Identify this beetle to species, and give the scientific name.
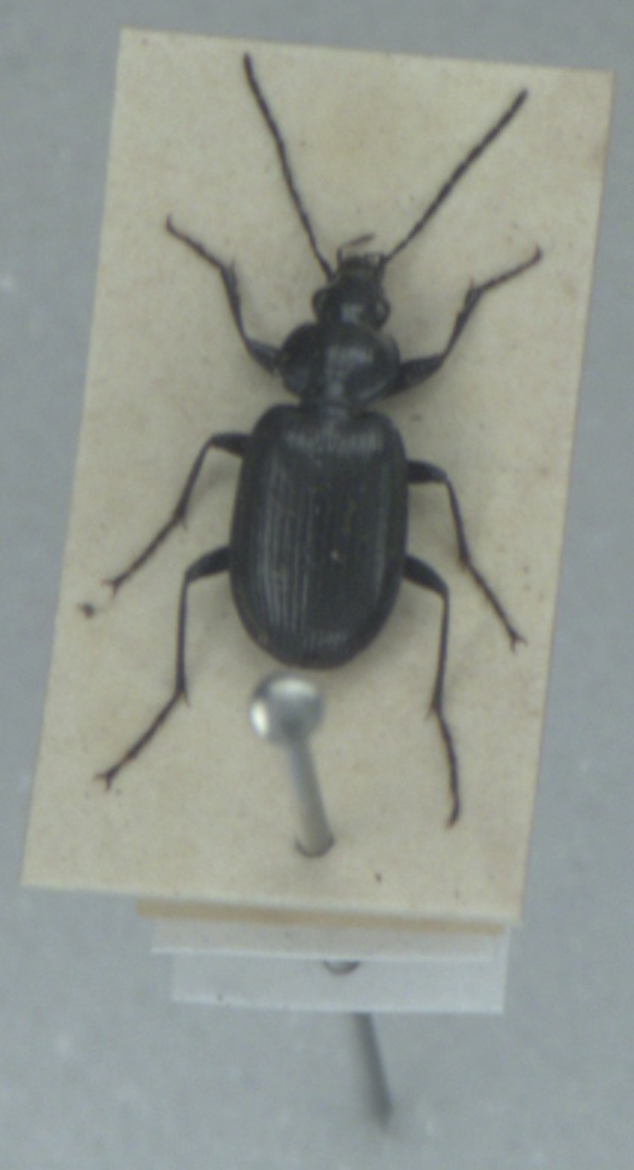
Agonum emarginatum
